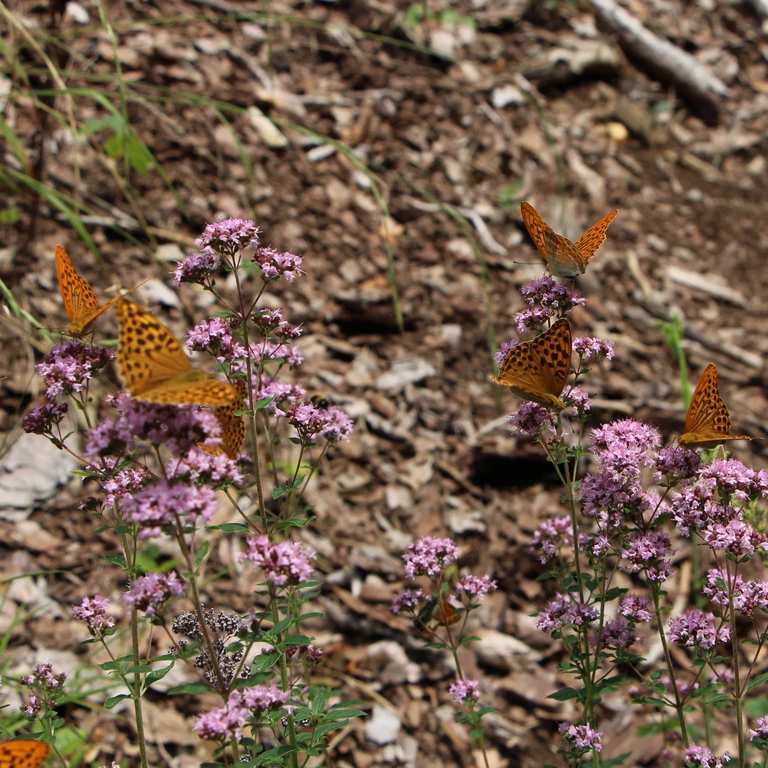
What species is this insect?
Argynnis paphia
